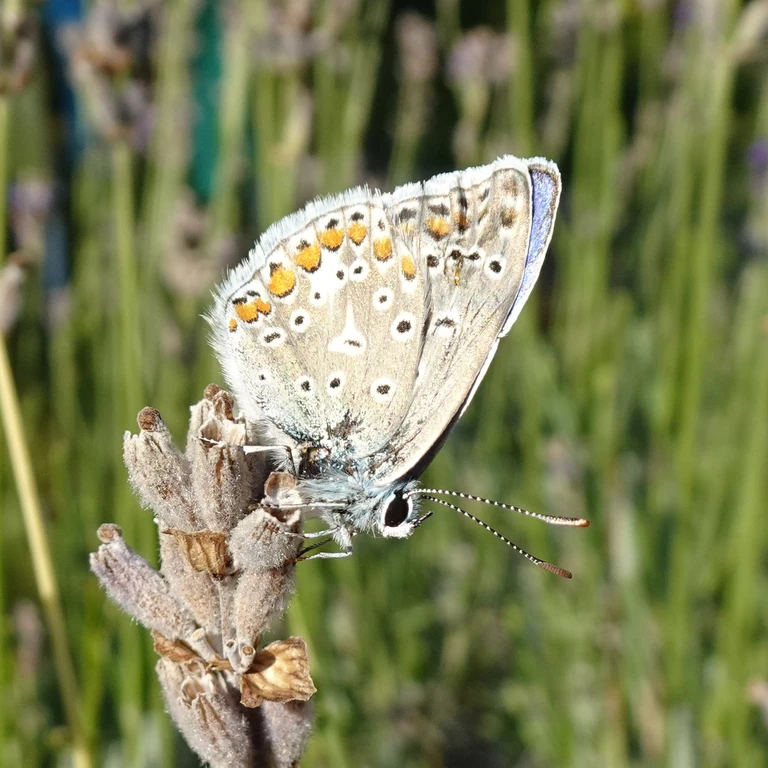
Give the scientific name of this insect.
Polyommatus icarus
